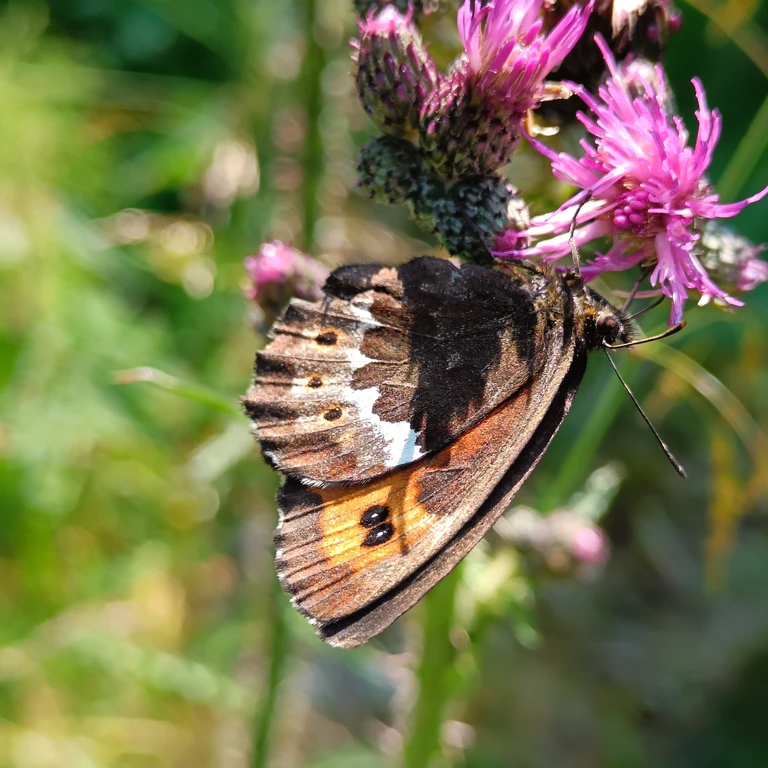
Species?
Erebia euryale
